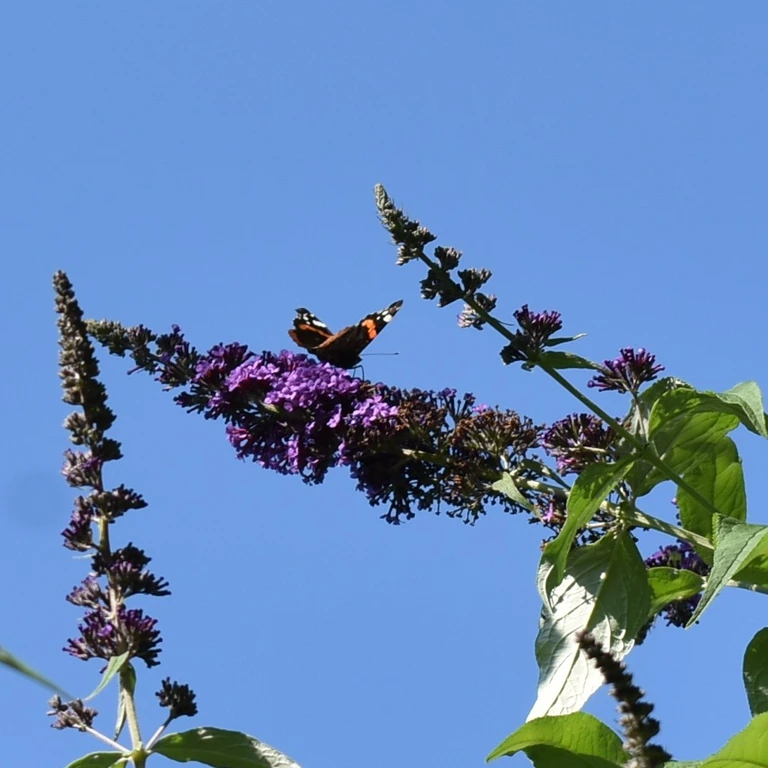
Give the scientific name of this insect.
Vanessa atalanta
